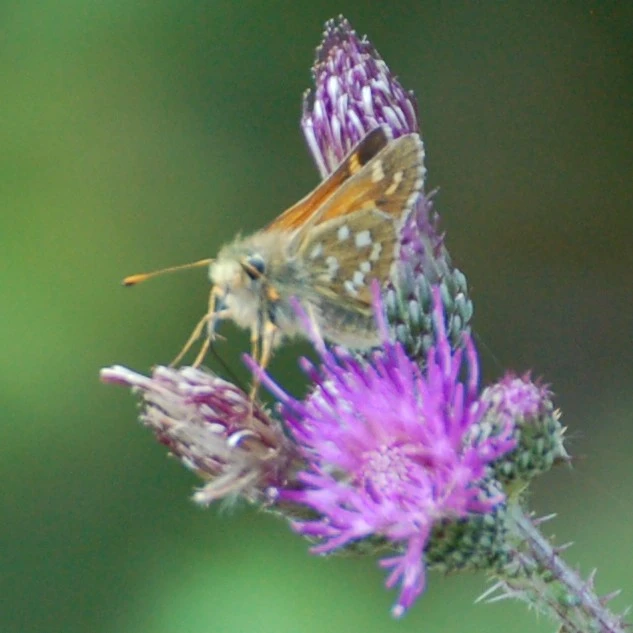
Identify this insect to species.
Hesperia comma
